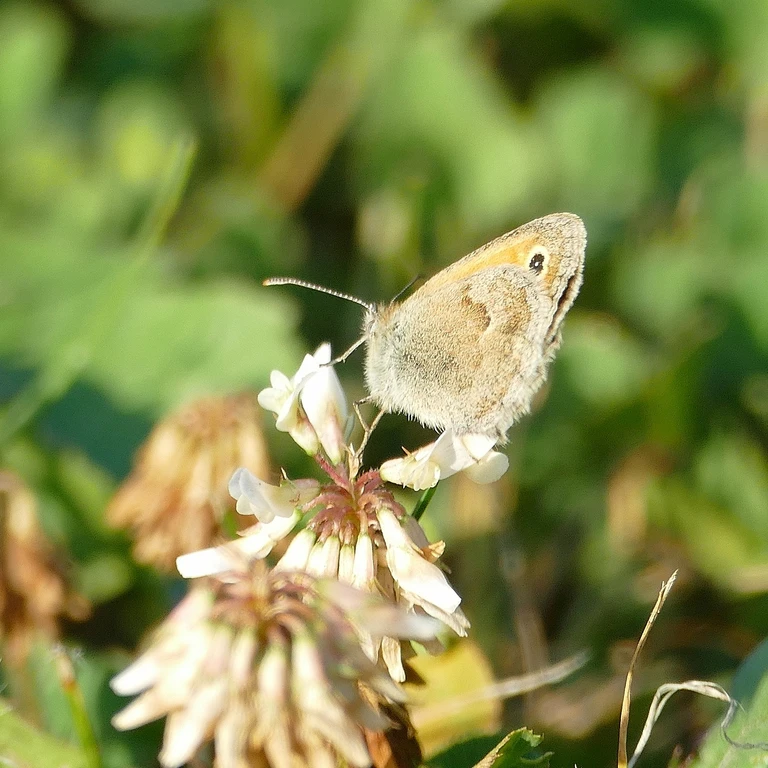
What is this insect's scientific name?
Coenonympha pamphilus
